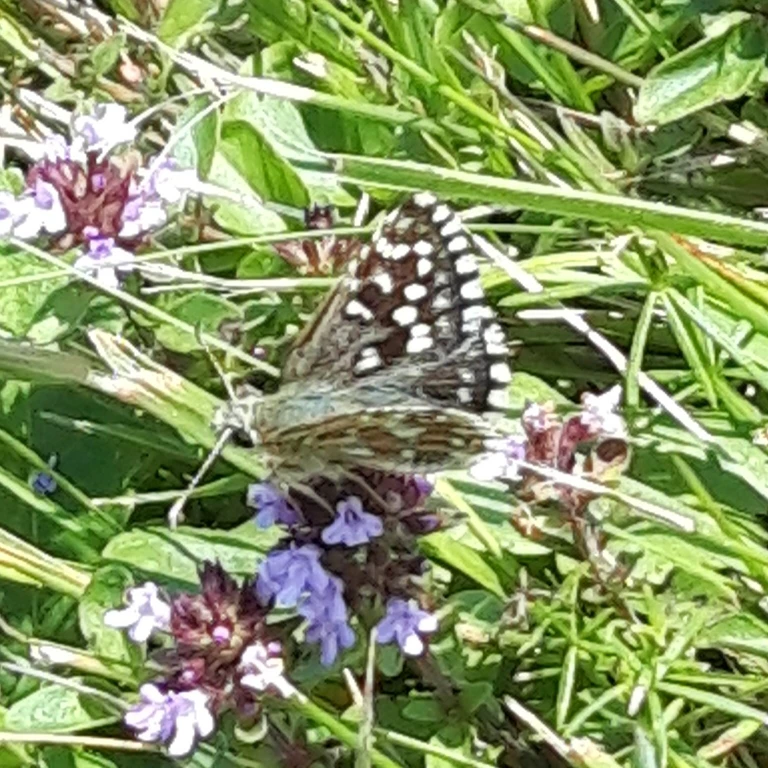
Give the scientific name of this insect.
Pyrgus malvae
